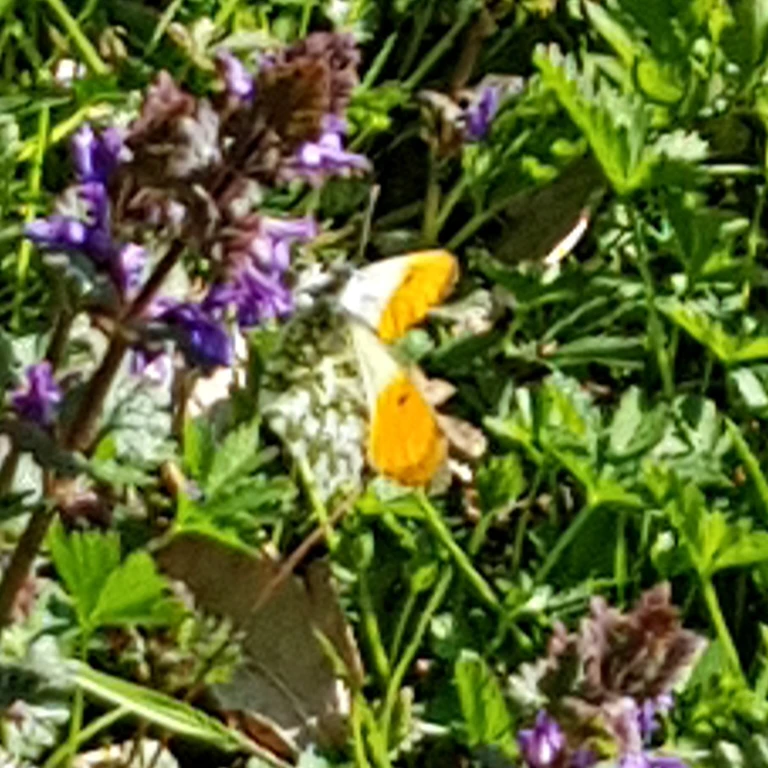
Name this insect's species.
Anthocharis cardamines
